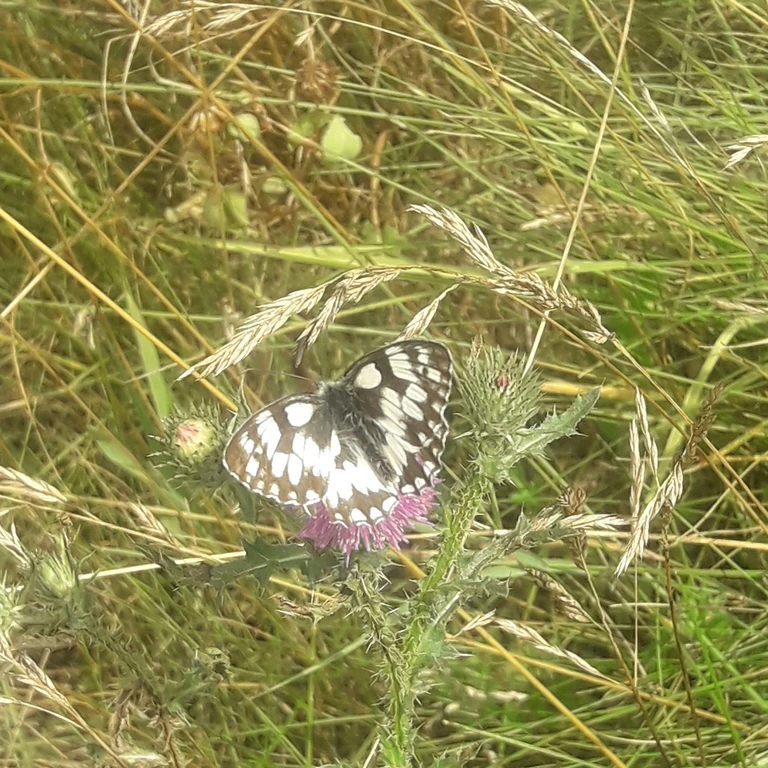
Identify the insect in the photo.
Melanargia galathea
